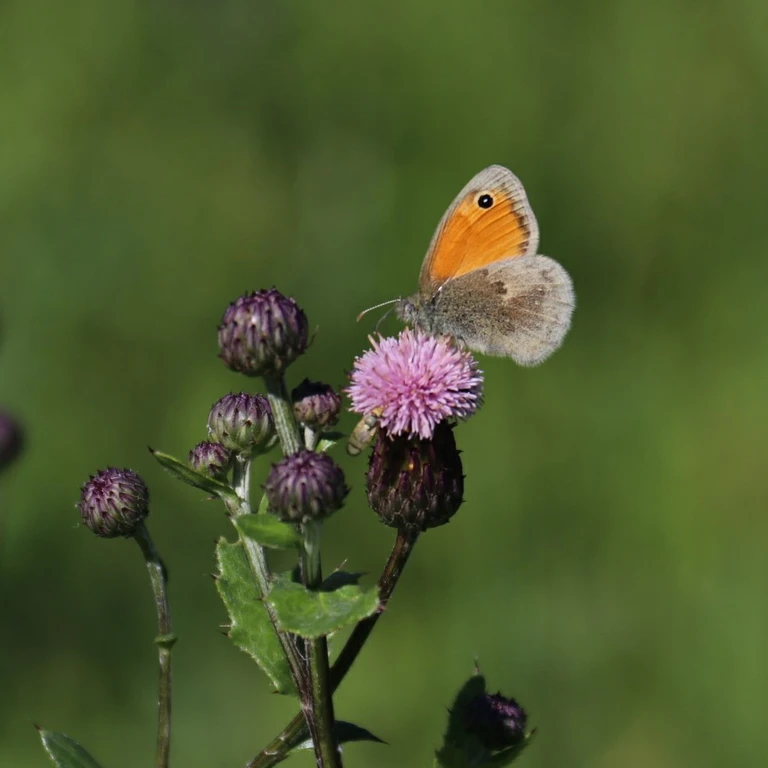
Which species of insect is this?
Coenonympha pamphilus
